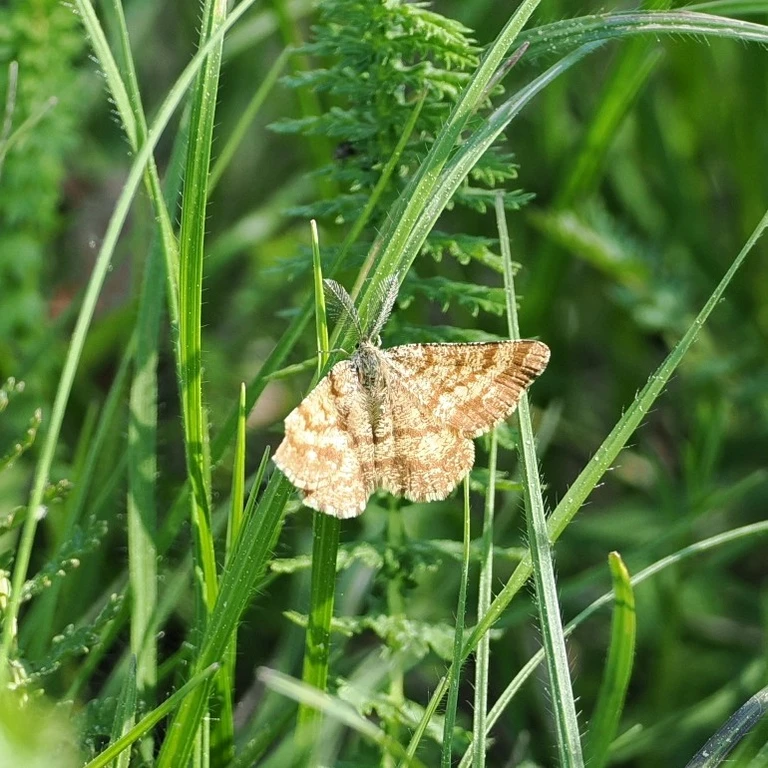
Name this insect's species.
Ematurga atomaria
